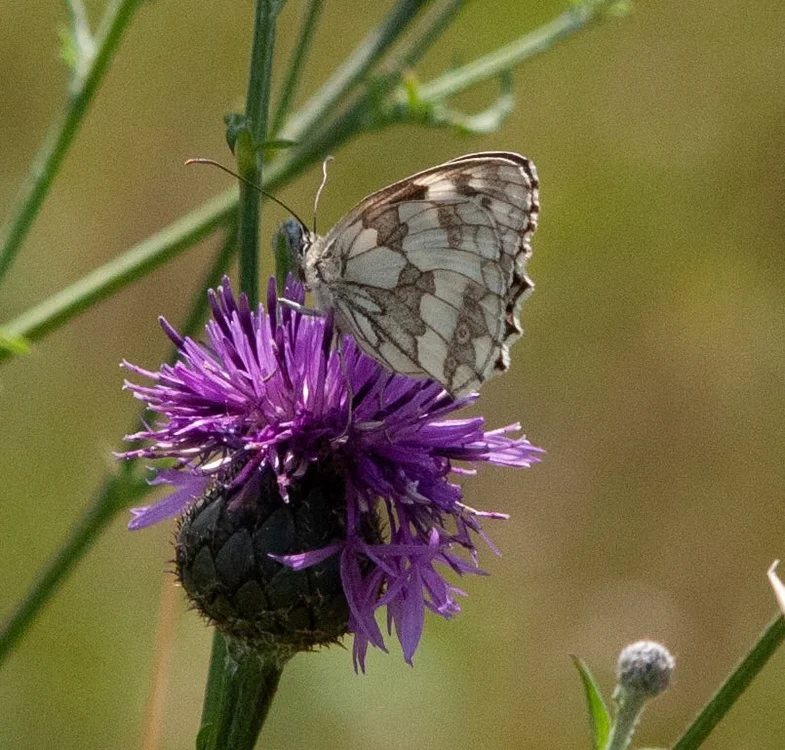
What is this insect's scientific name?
Melanargia galathea
